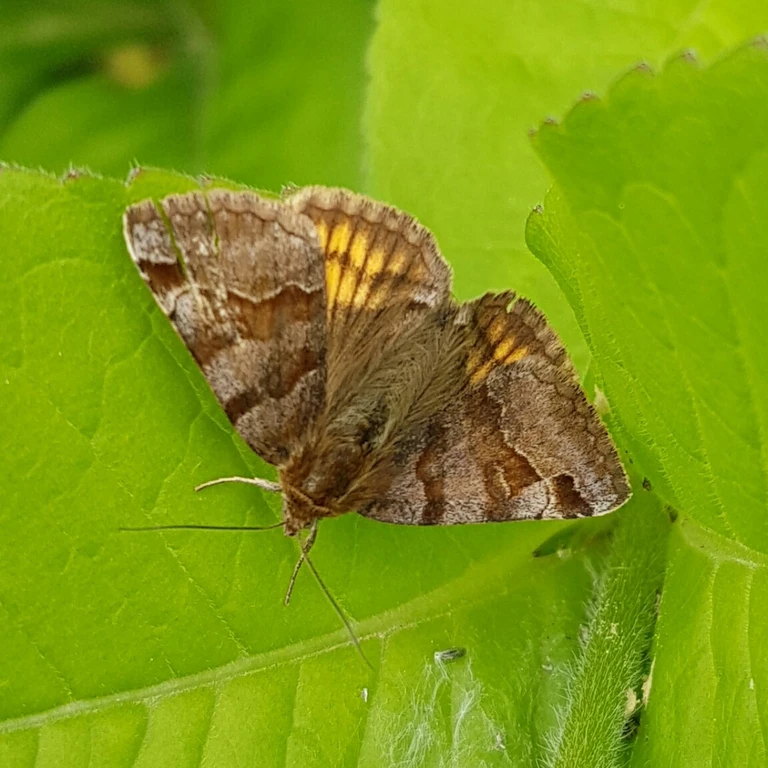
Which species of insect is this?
Euclidia glyphica
